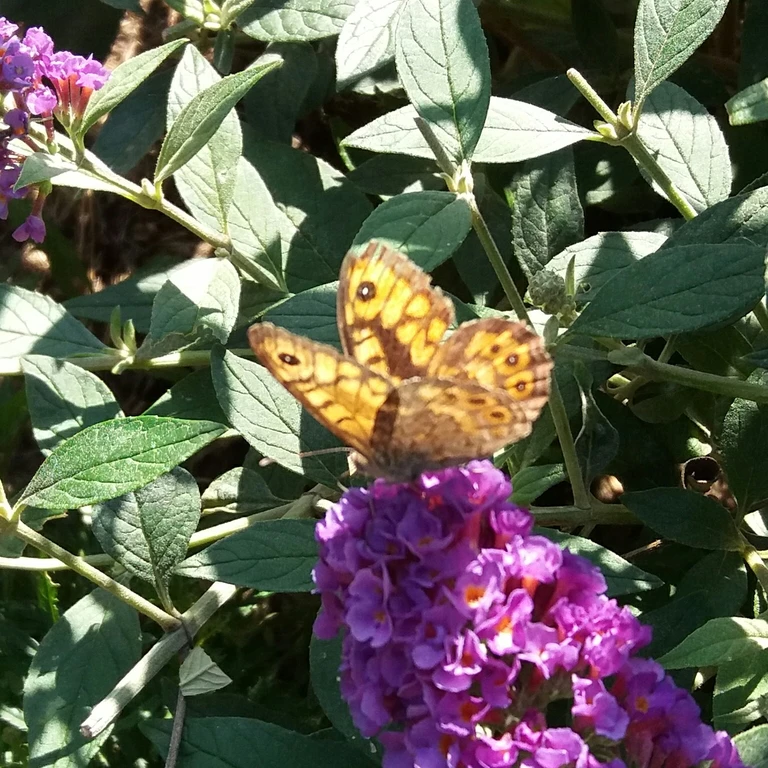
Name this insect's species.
Lasiommata megera (also Pararge megera)
